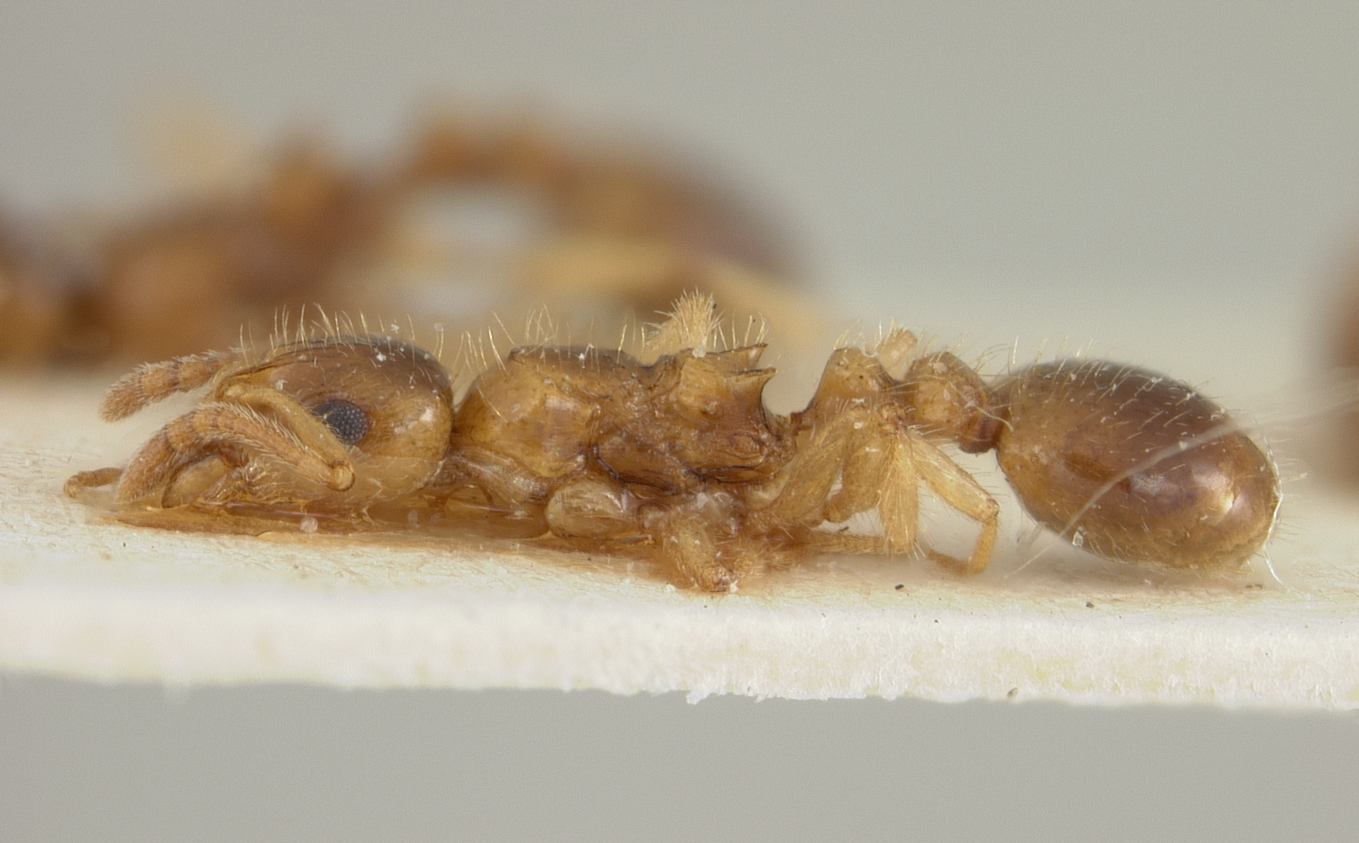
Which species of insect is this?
Chalepoxenus gribodoi
